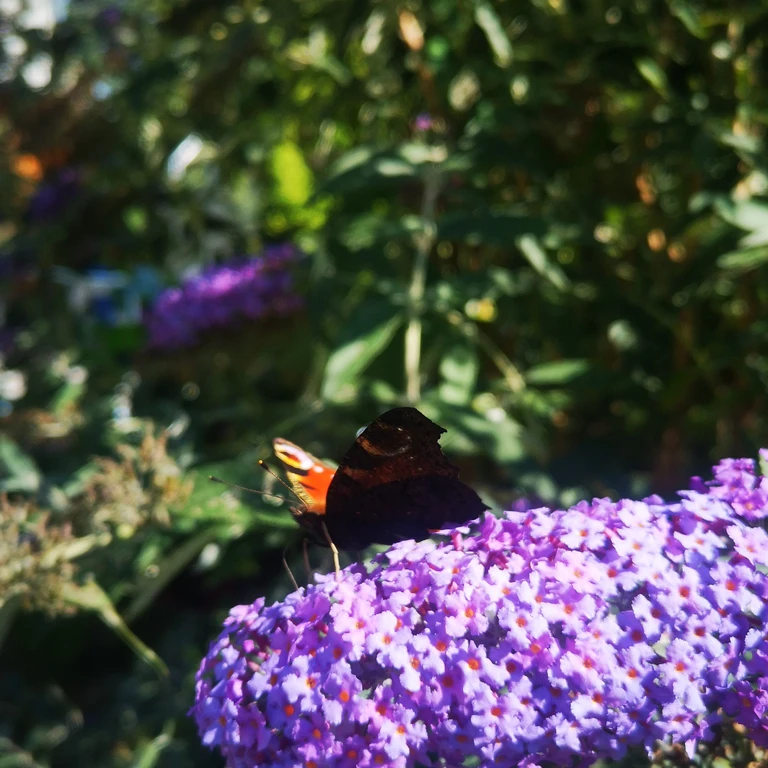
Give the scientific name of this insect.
Aglais io
